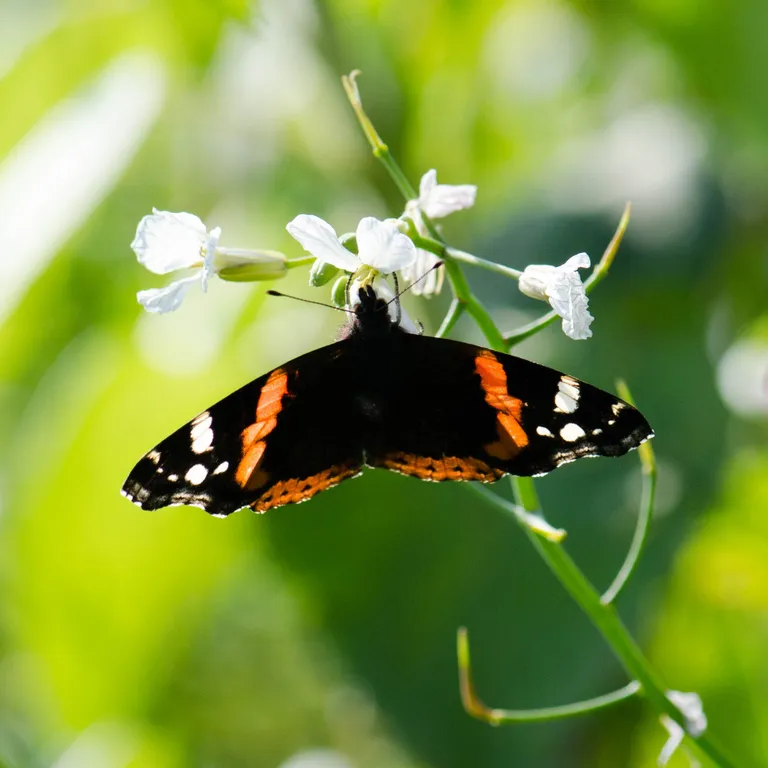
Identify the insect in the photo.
Vanessa atalanta
